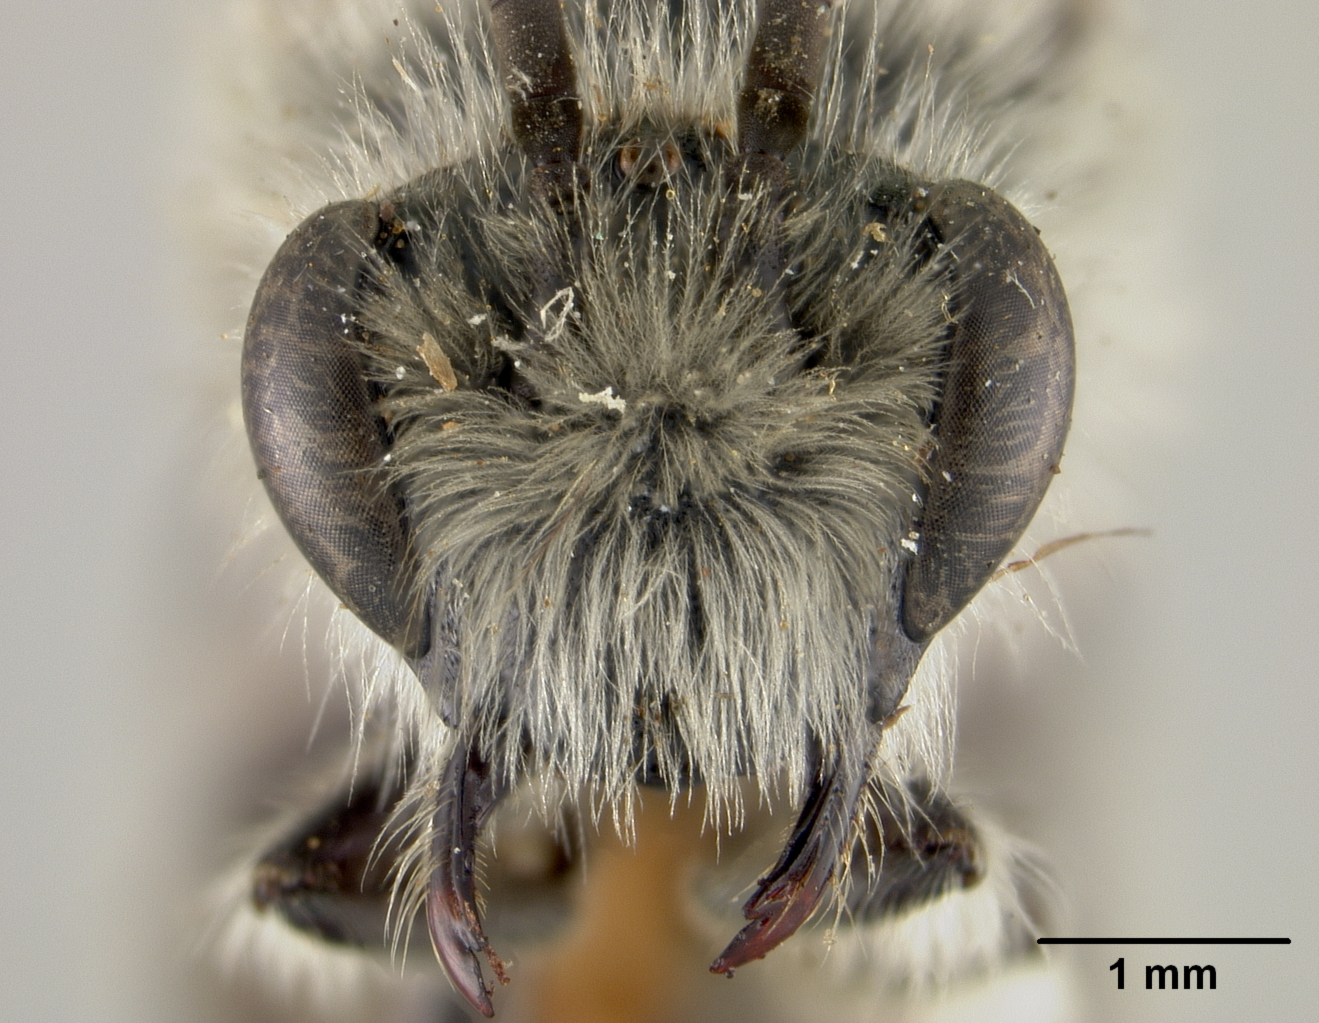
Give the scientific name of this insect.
Colletes inaequalis
